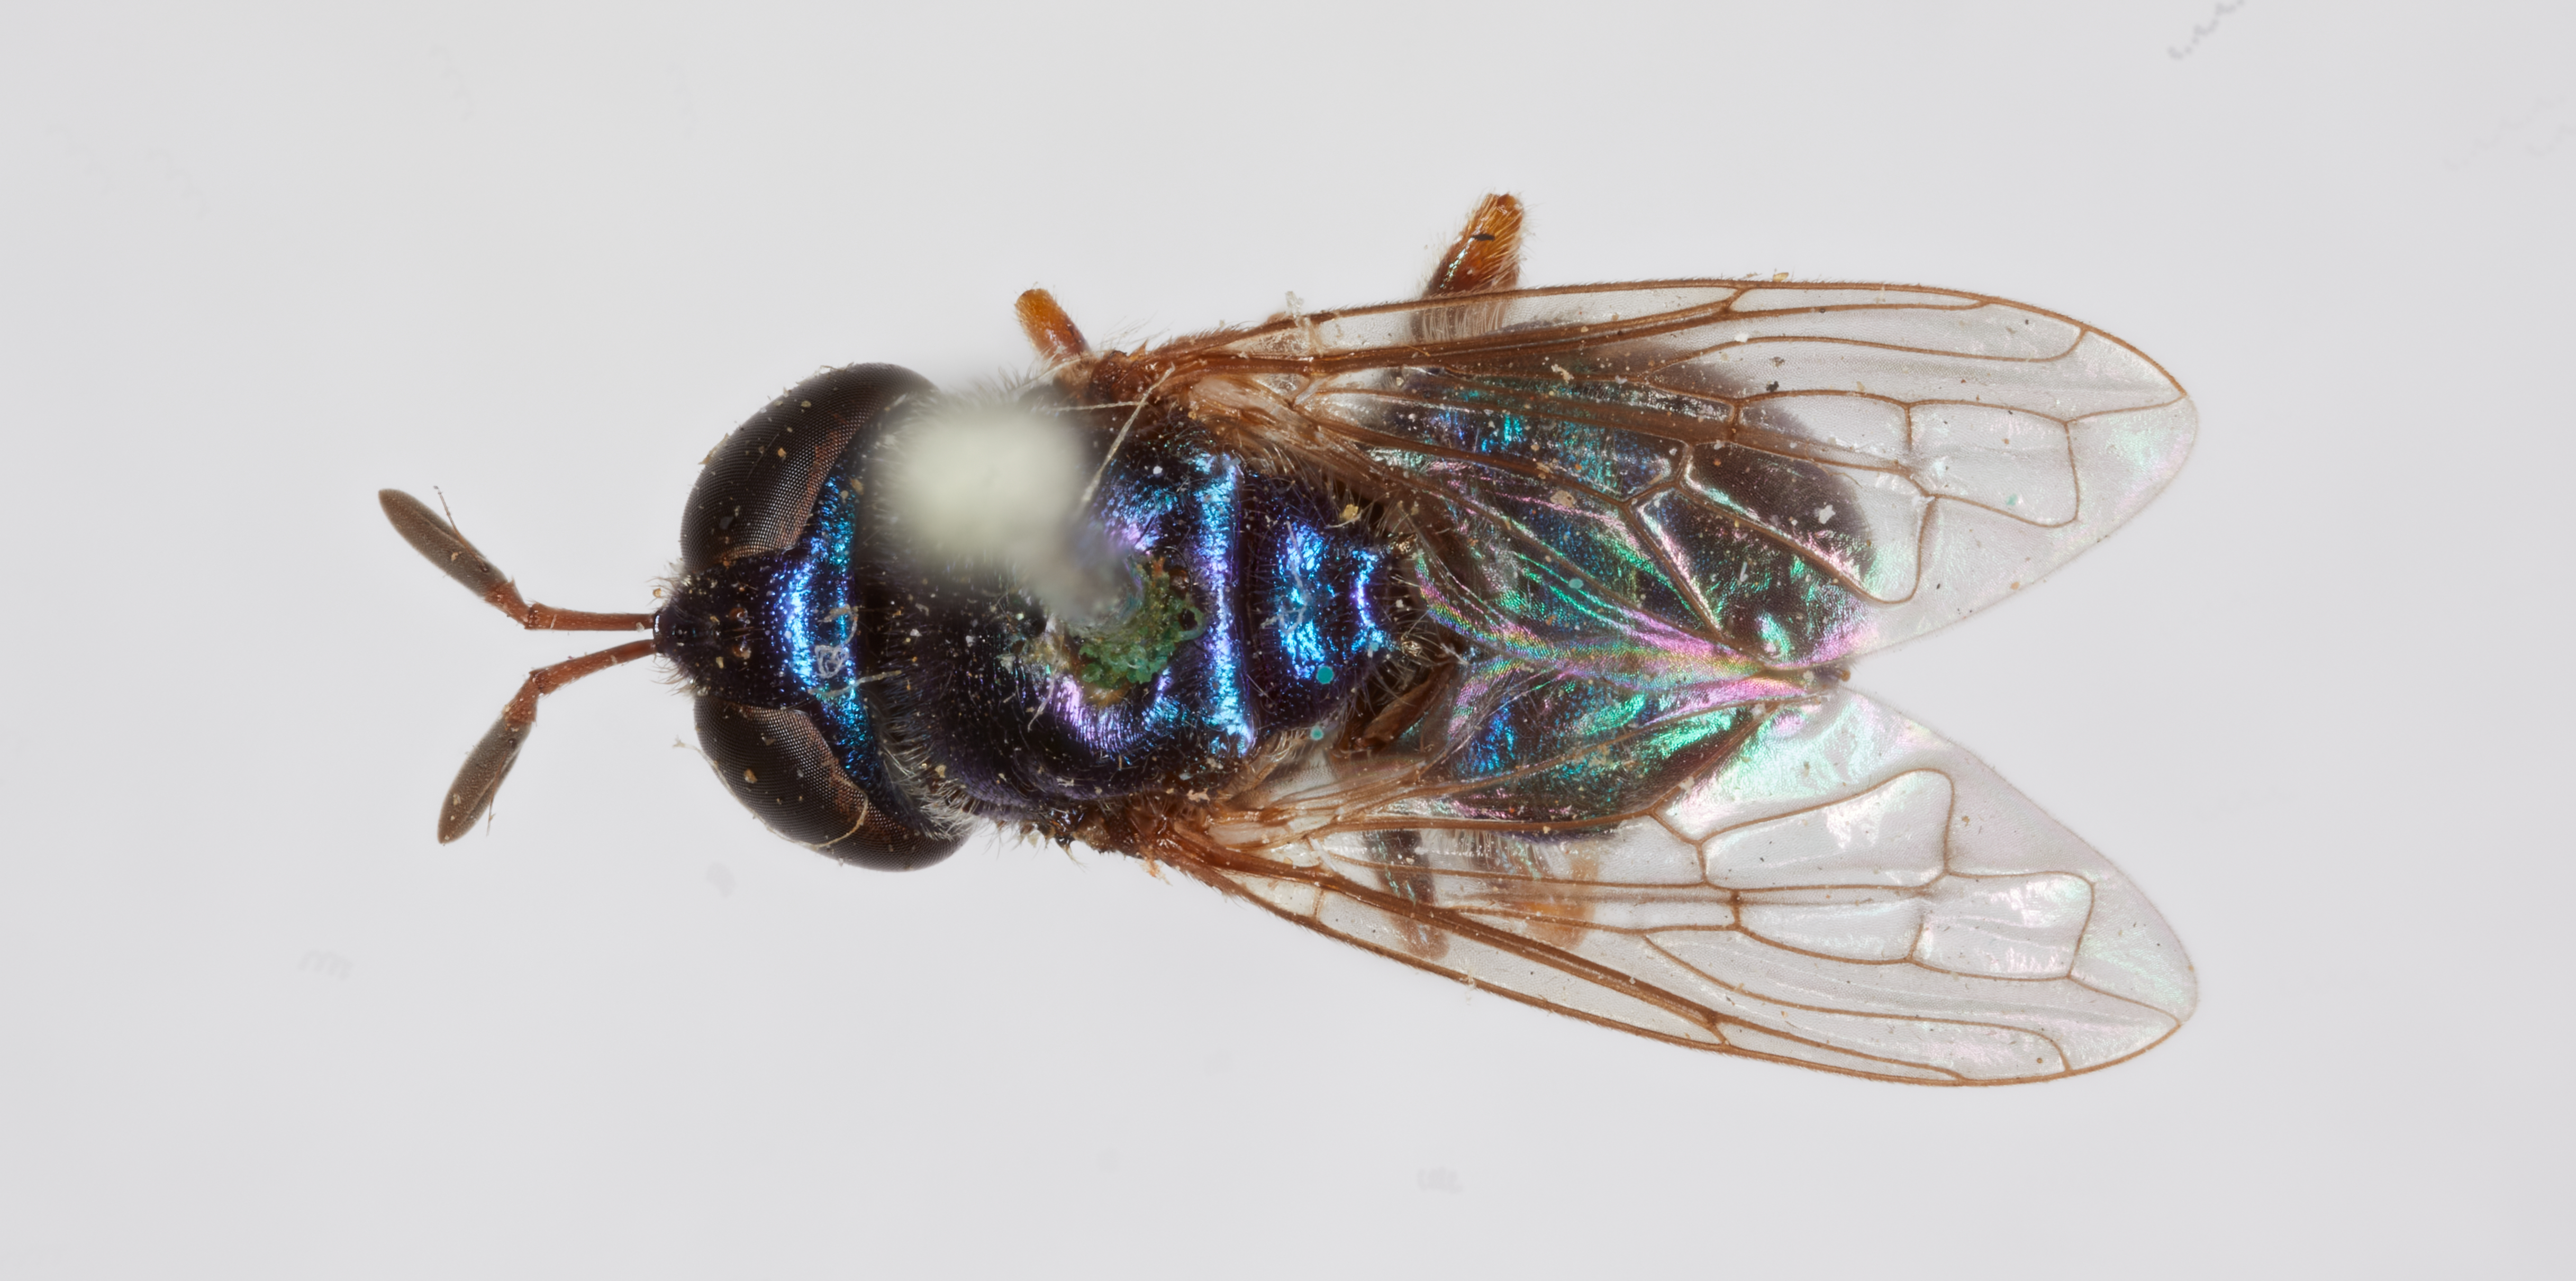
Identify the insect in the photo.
Microdon scitulus
